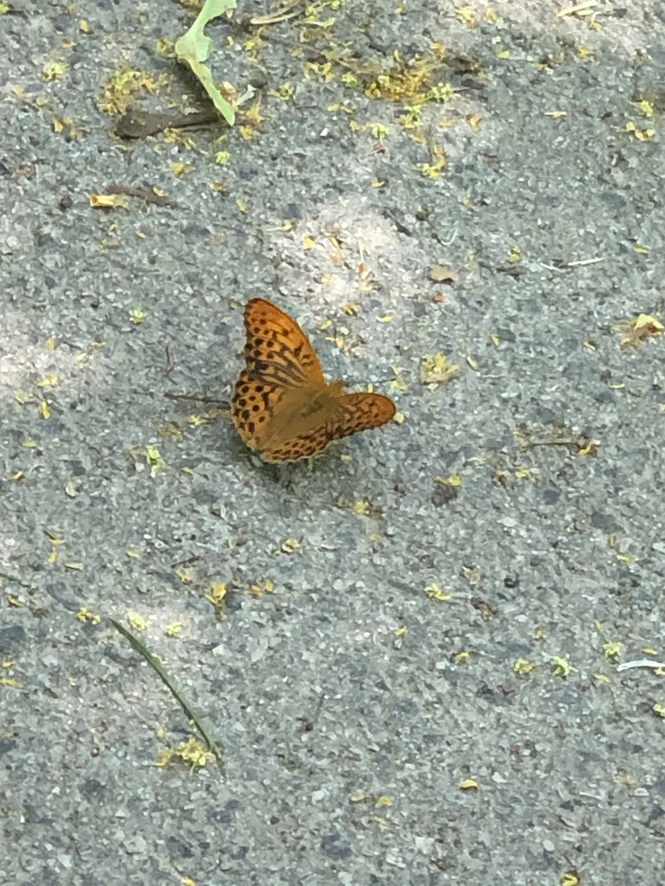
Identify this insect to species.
Argynnis paphia
